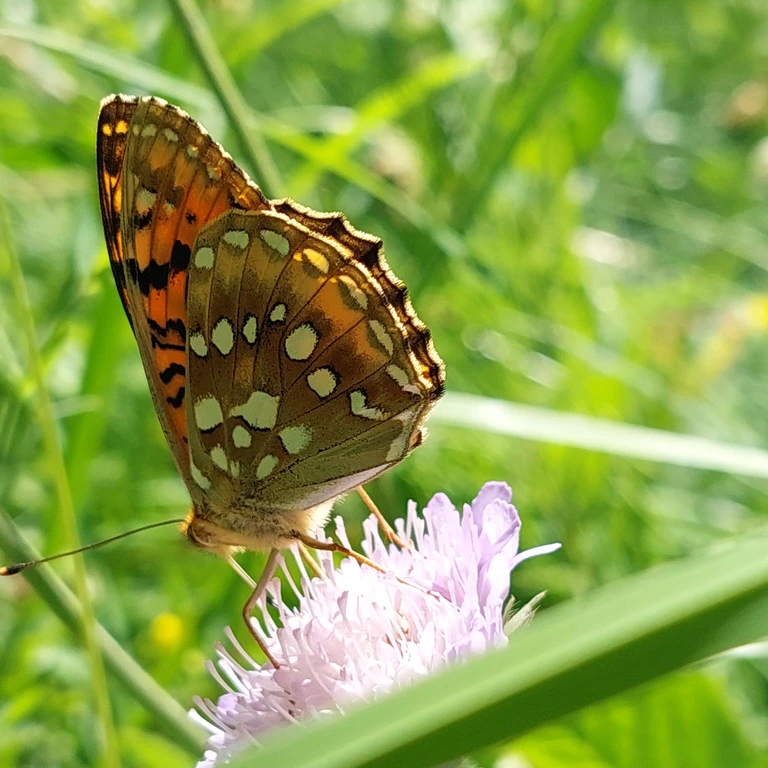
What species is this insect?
Speyeria aglaja
